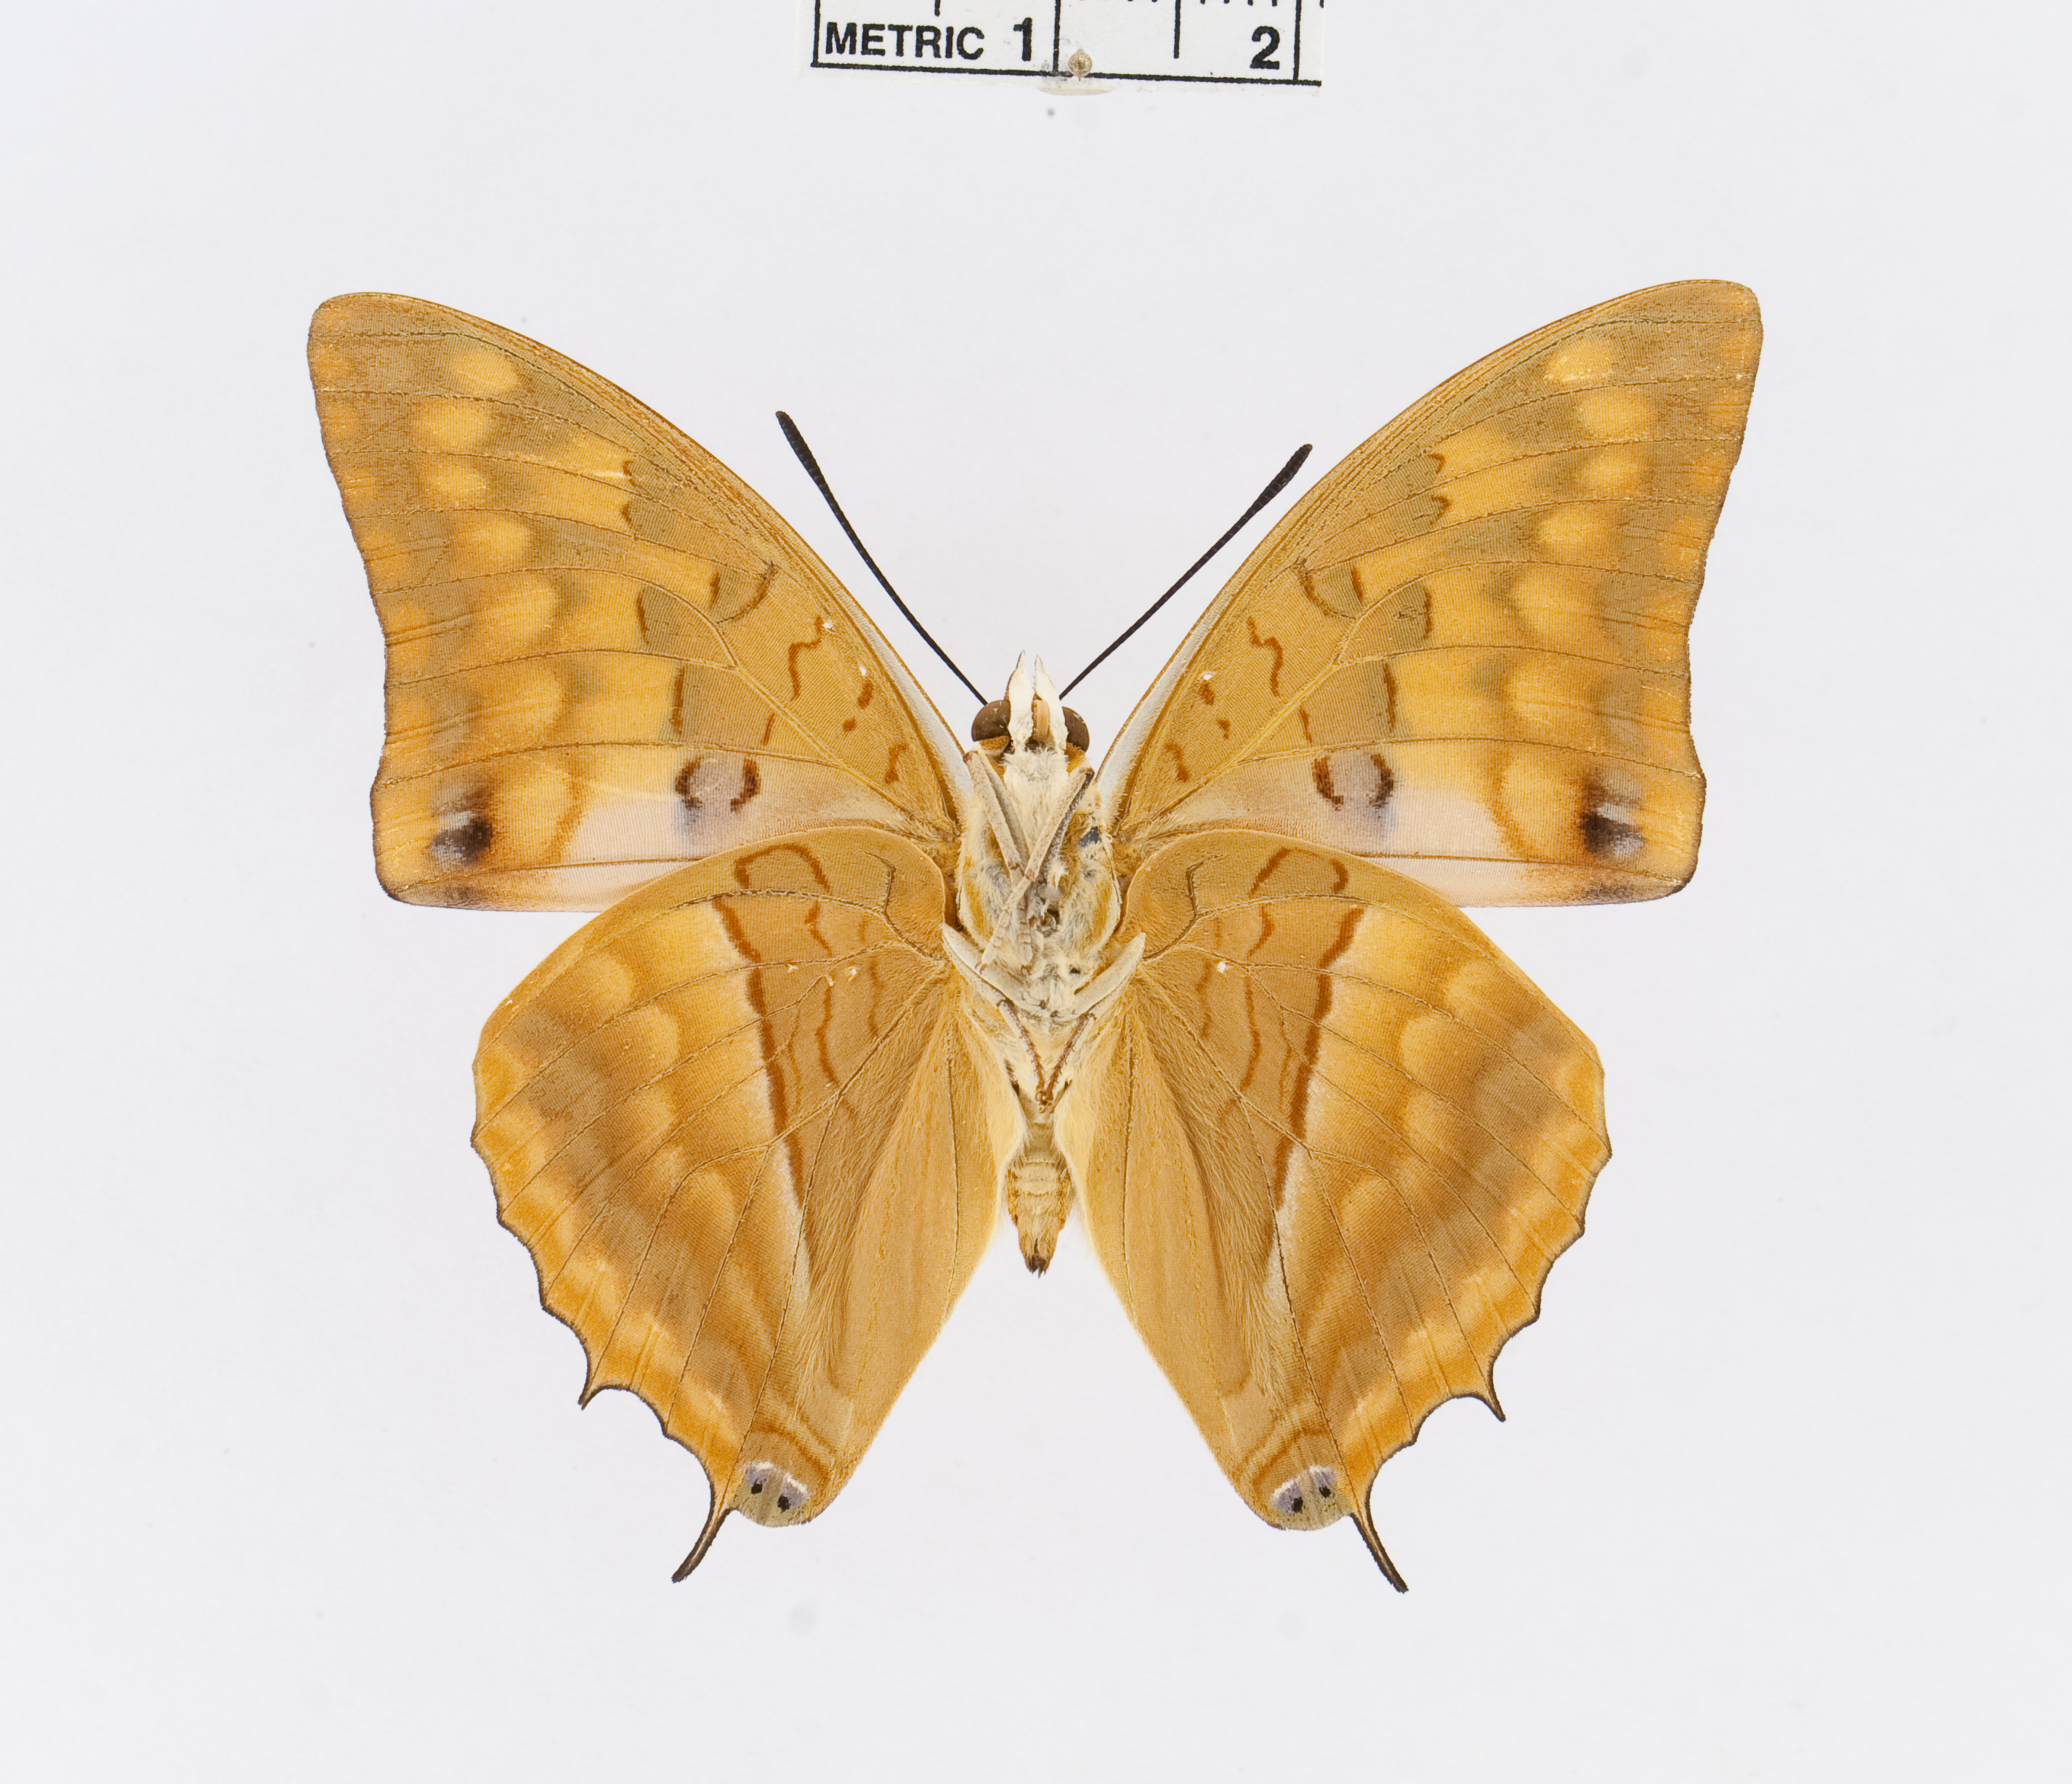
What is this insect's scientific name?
Charaxes macclounii
